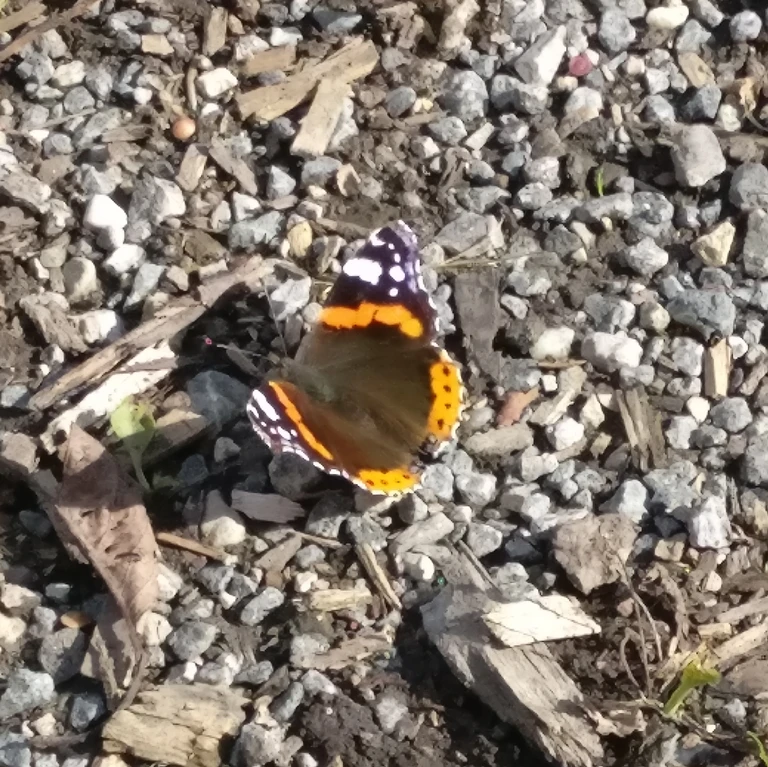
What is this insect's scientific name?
Vanessa atalanta
